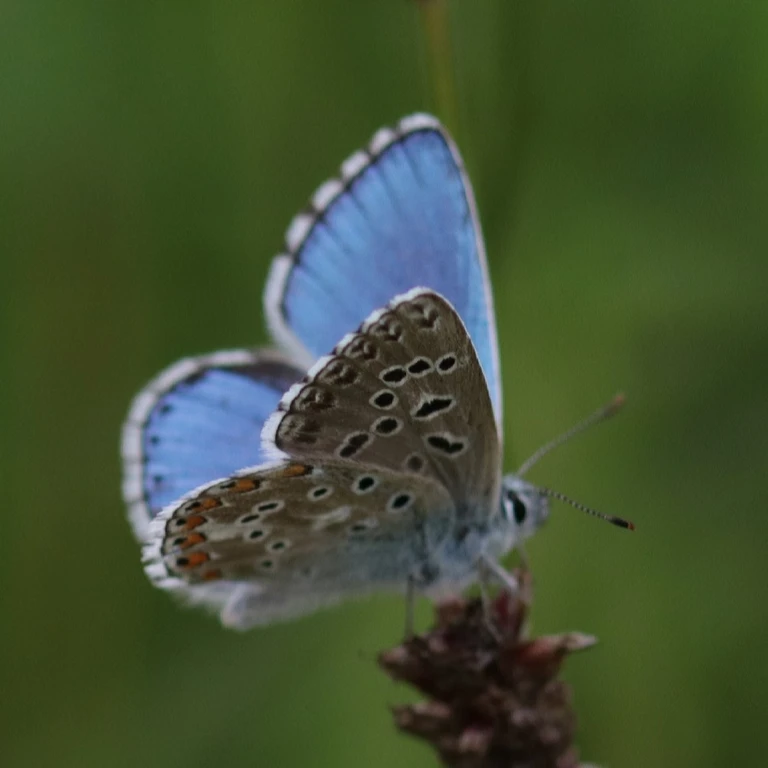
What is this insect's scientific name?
Lysandra bellargus
